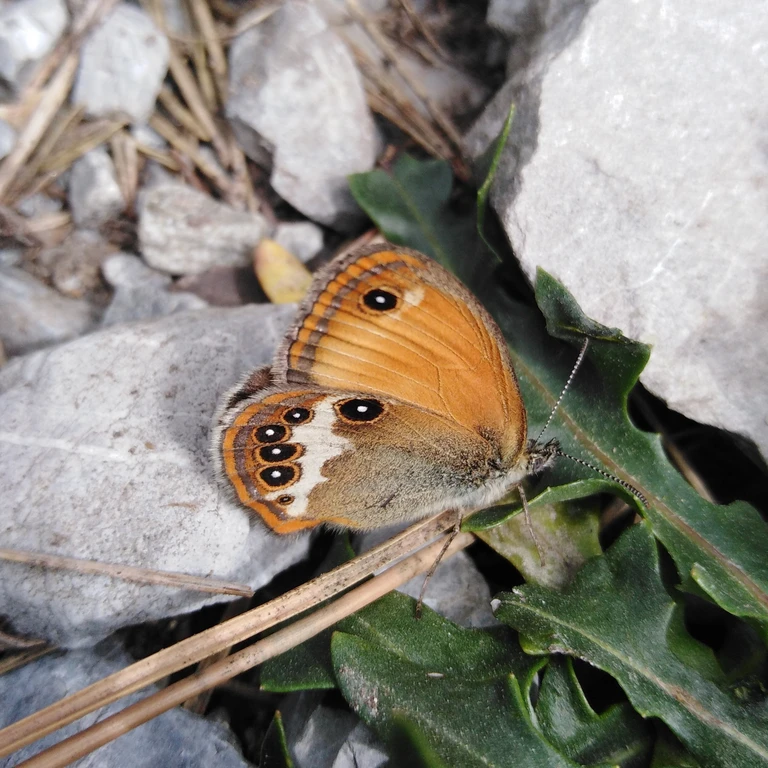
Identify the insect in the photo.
Coenonympha arcania
